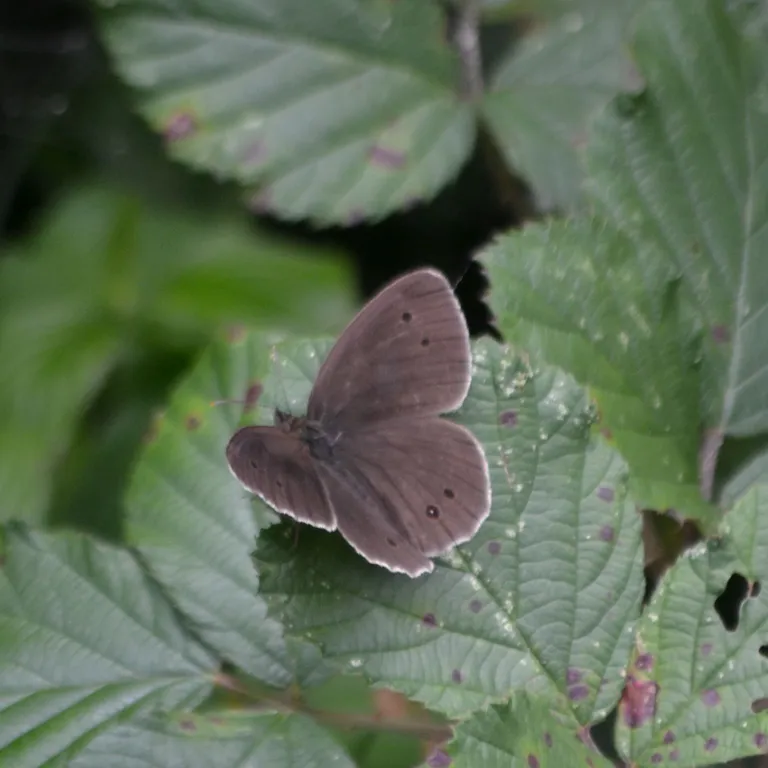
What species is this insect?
Aphantopus hyperantus
